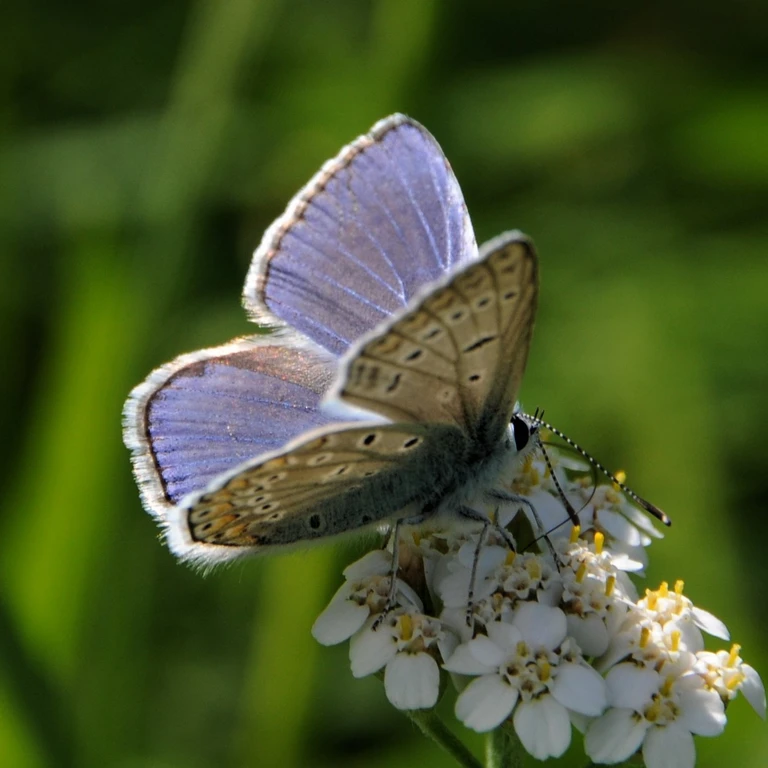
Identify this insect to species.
Polyommatus icarus
